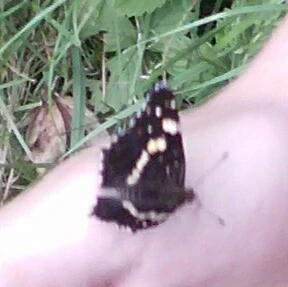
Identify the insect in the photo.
Araschnia levana
